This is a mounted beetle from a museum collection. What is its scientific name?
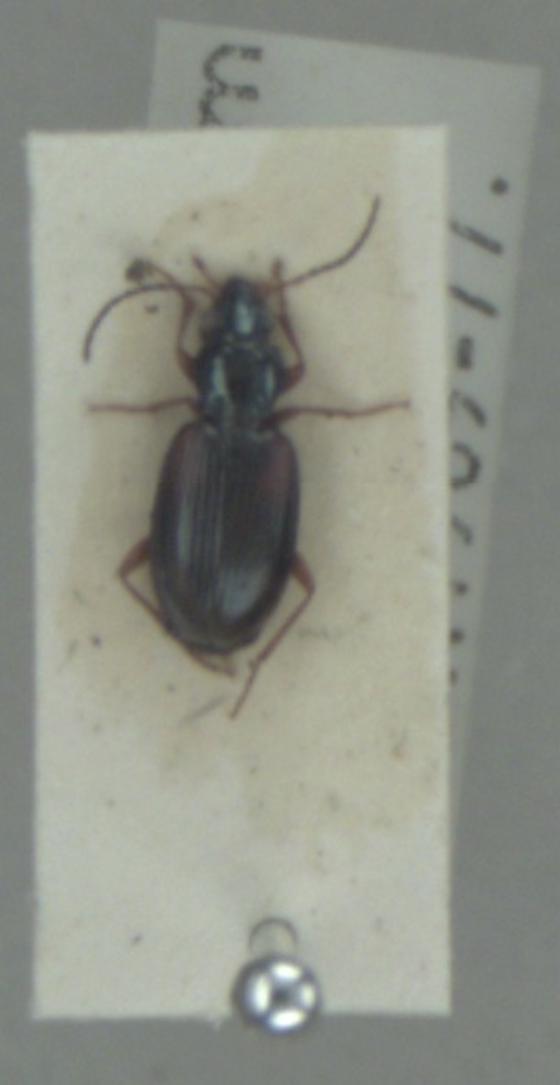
Bembidion tetracolum
